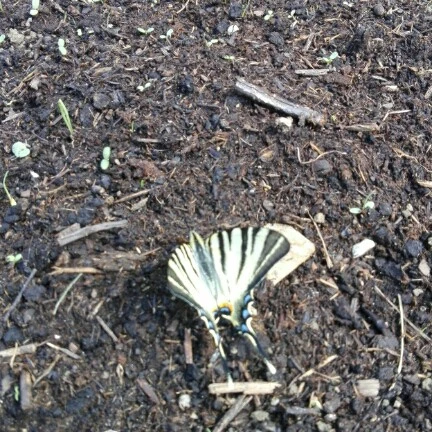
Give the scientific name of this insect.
Iphiclides podalirius
